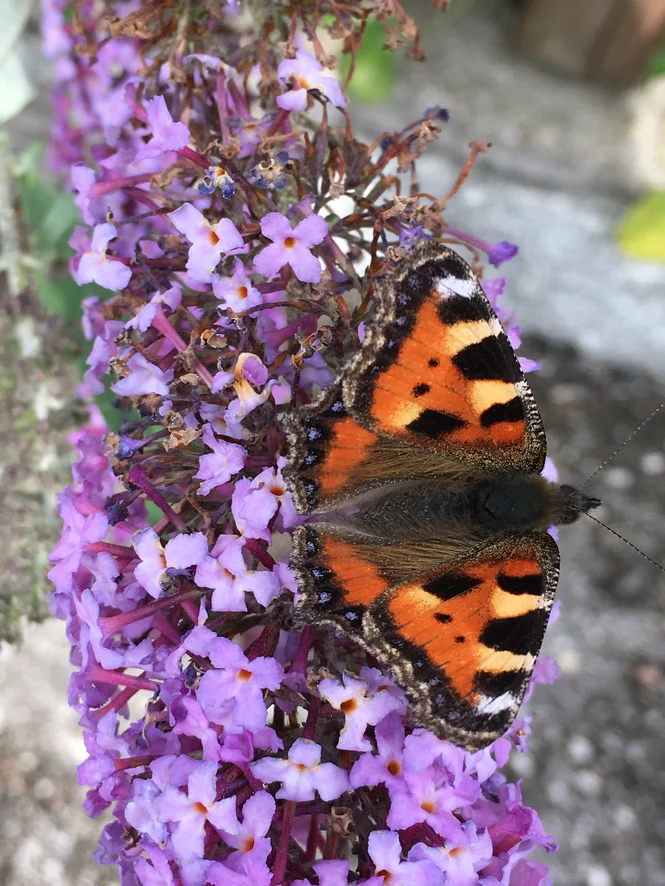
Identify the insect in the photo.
Aglais urticae
